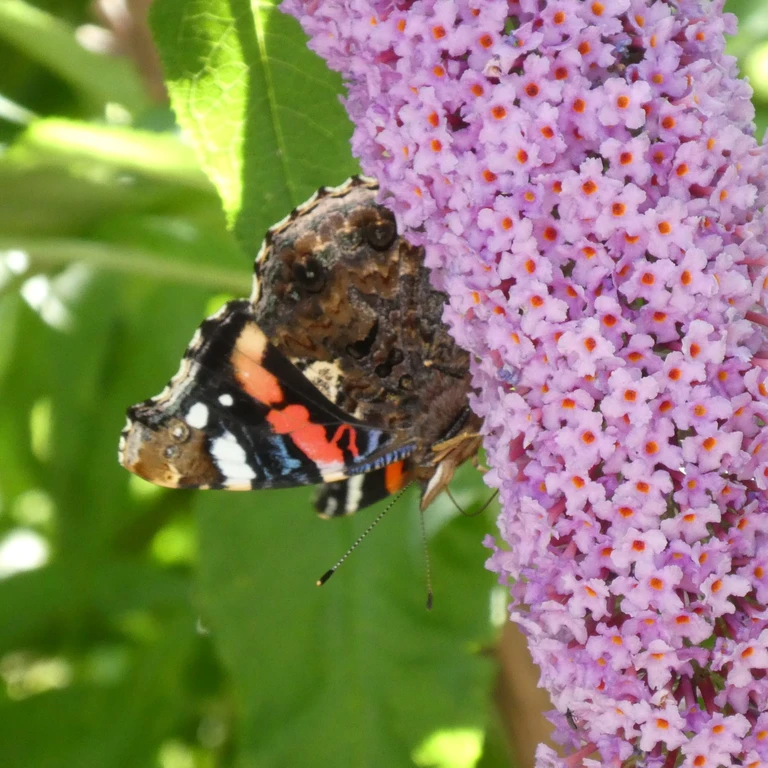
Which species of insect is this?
Vanessa atalanta
